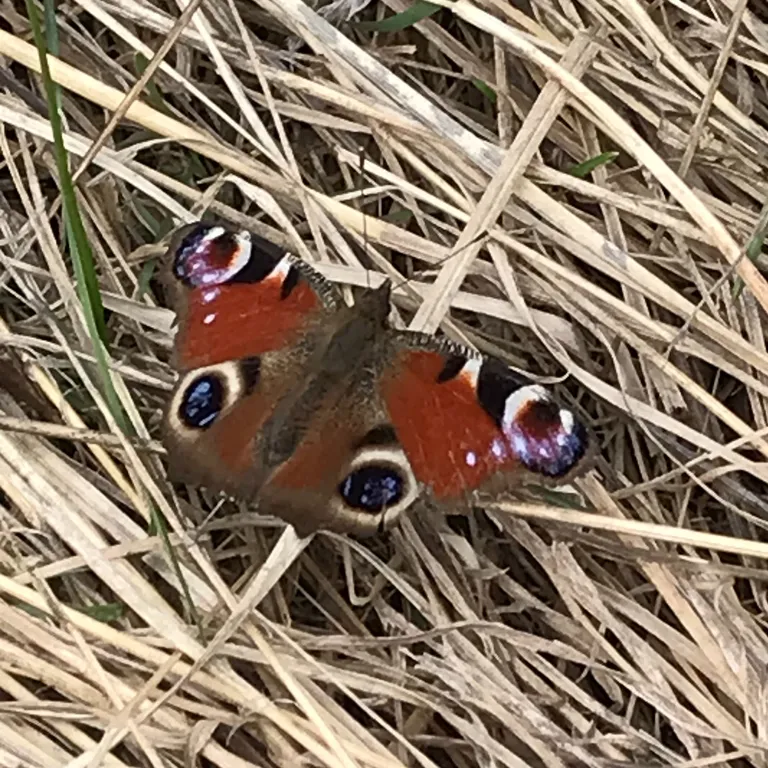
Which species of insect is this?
Aglais io
